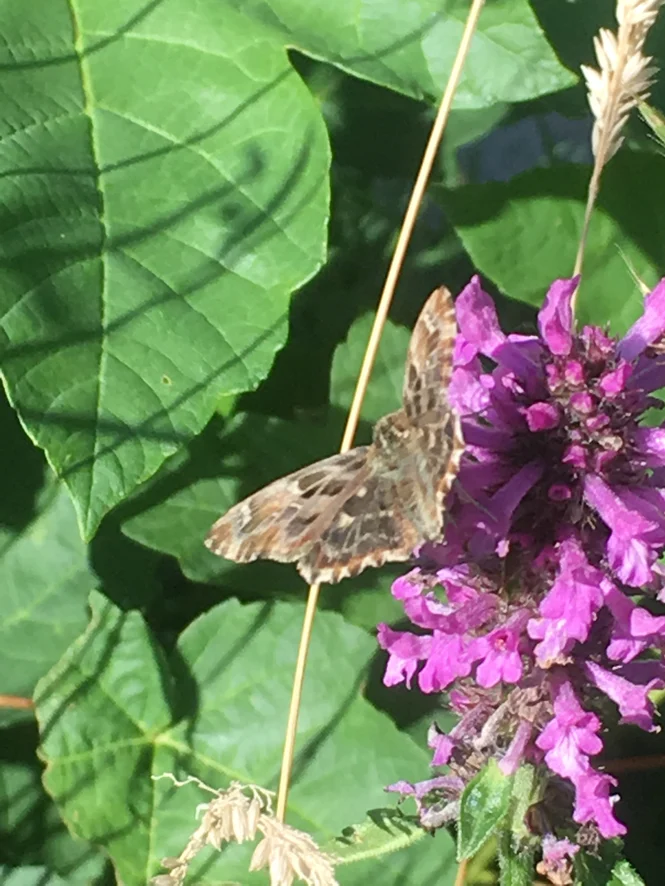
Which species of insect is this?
Carcharodus alceae
